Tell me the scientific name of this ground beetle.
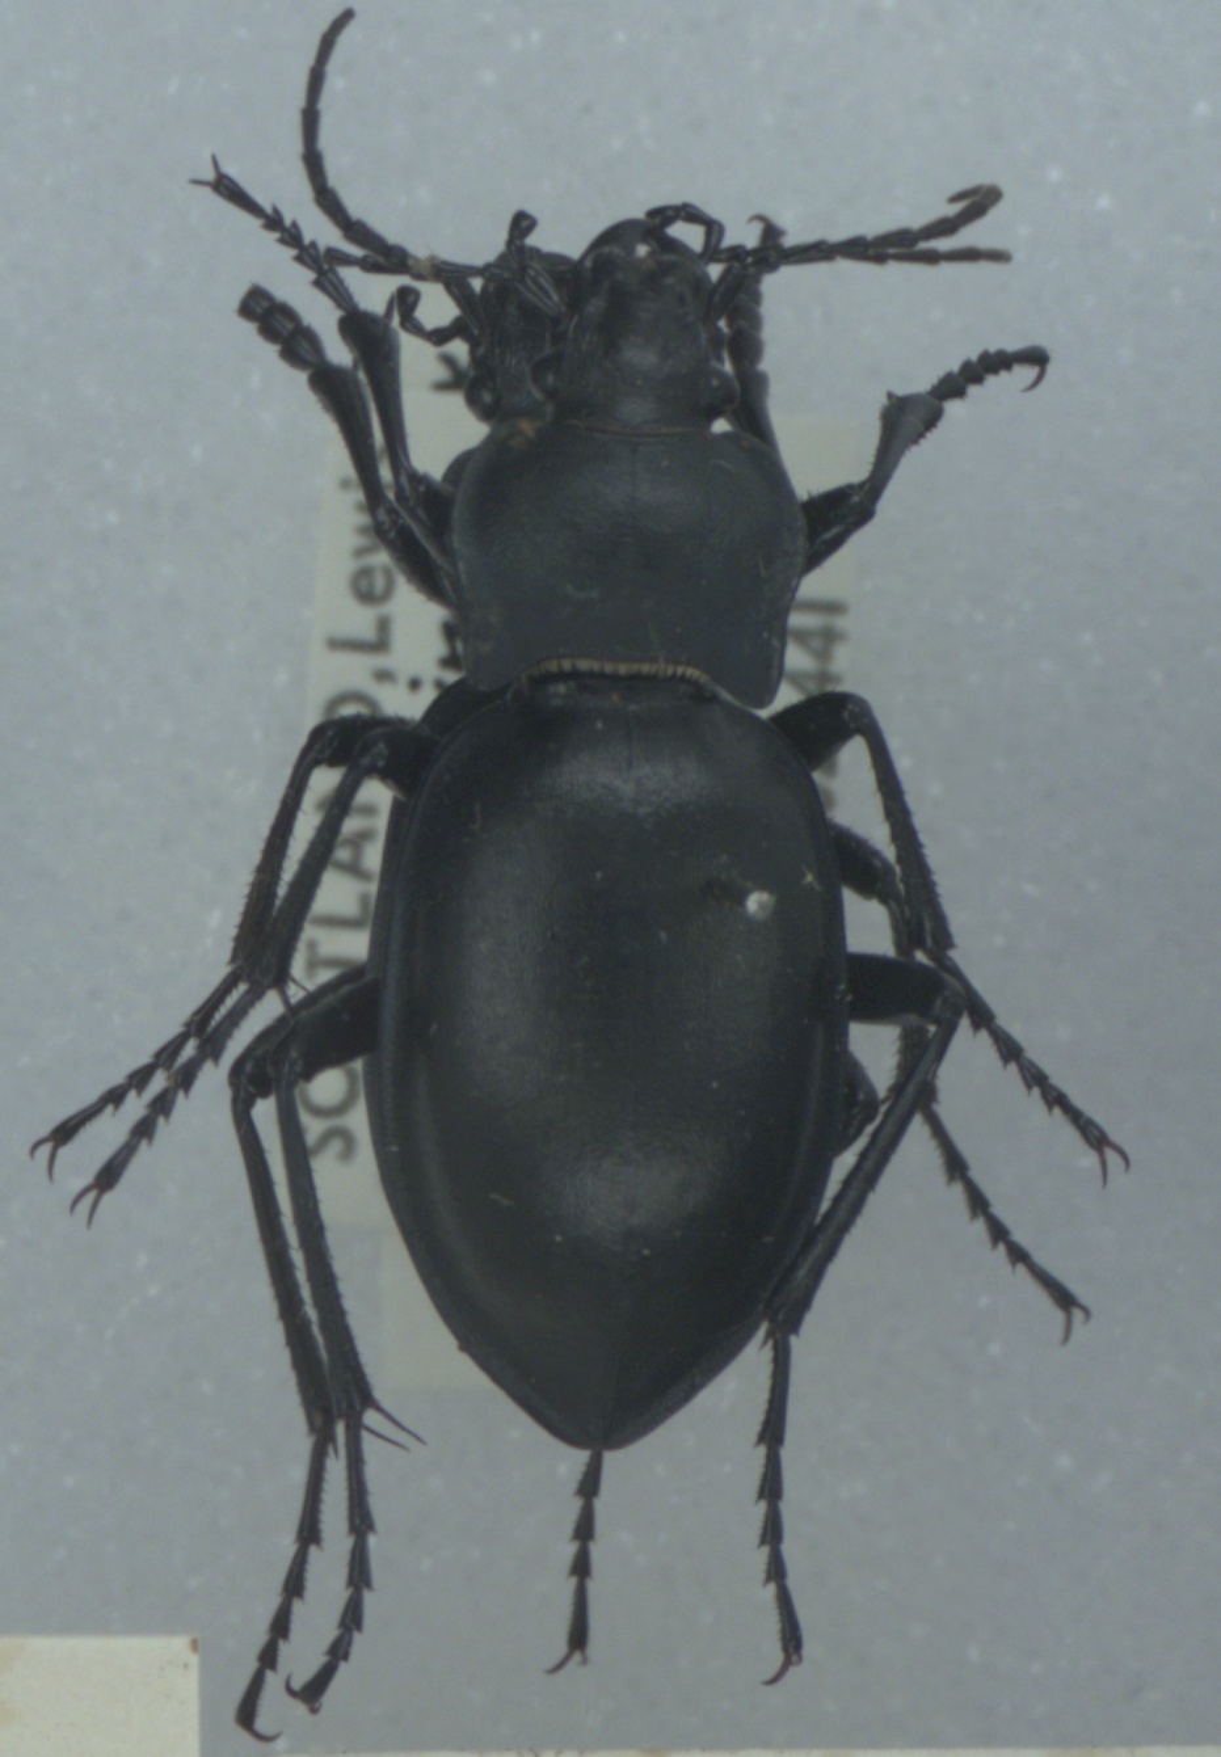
Carabus glabratus
